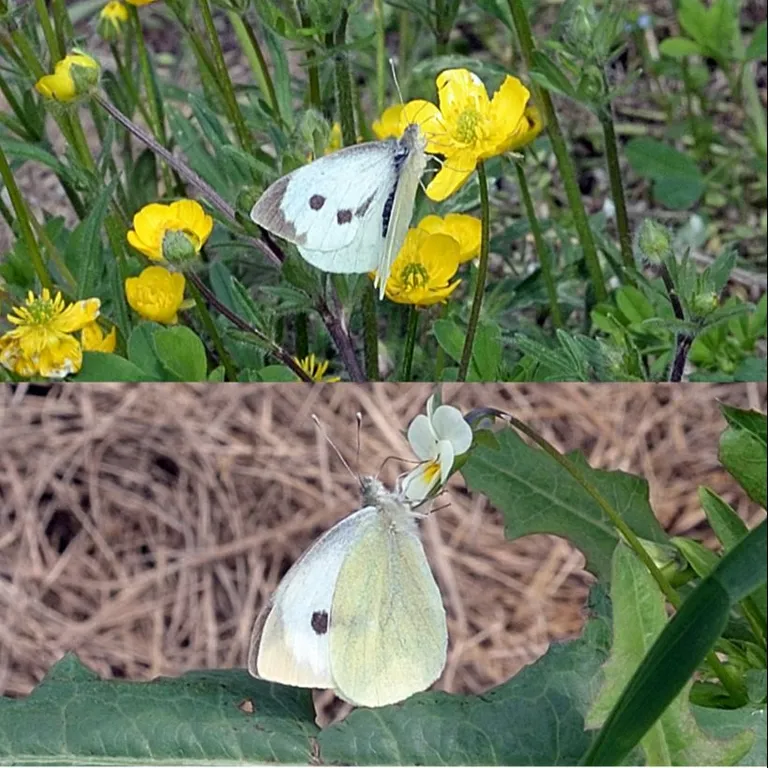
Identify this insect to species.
Pieris brassicae
